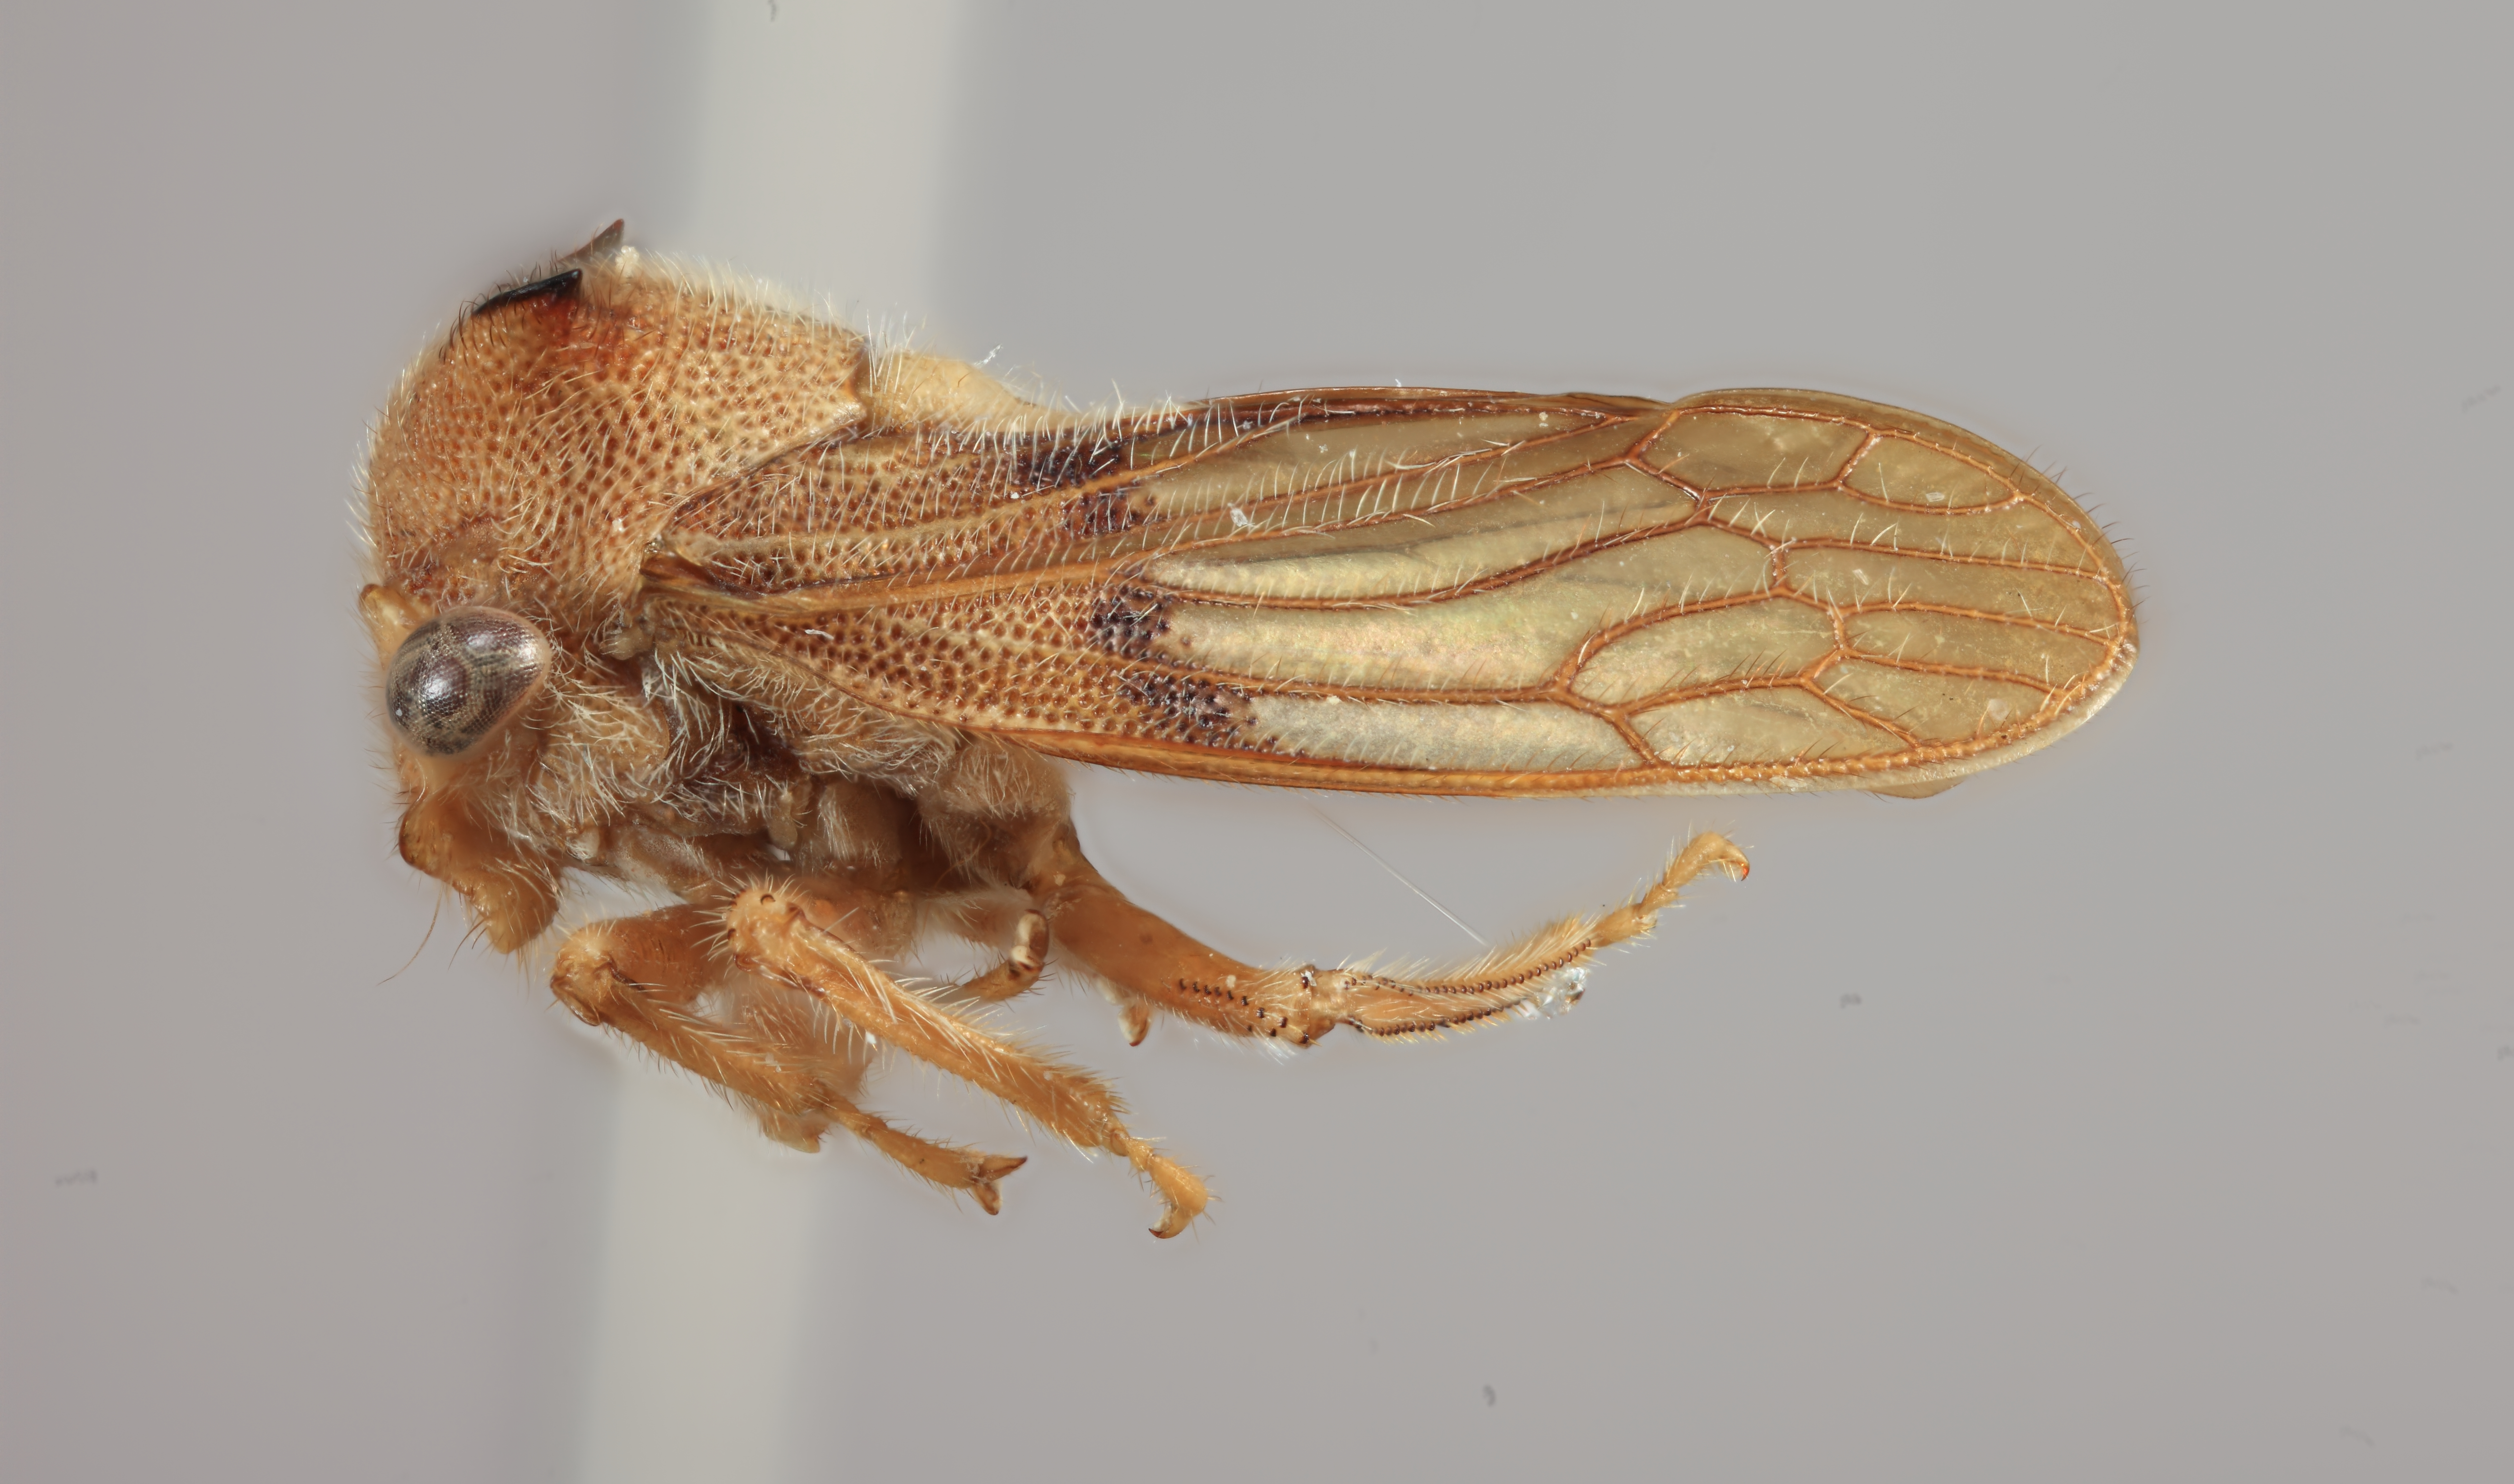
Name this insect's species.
Tolania lunata
